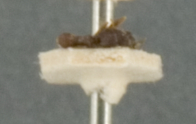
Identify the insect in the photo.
Acantholepis carbonaria
